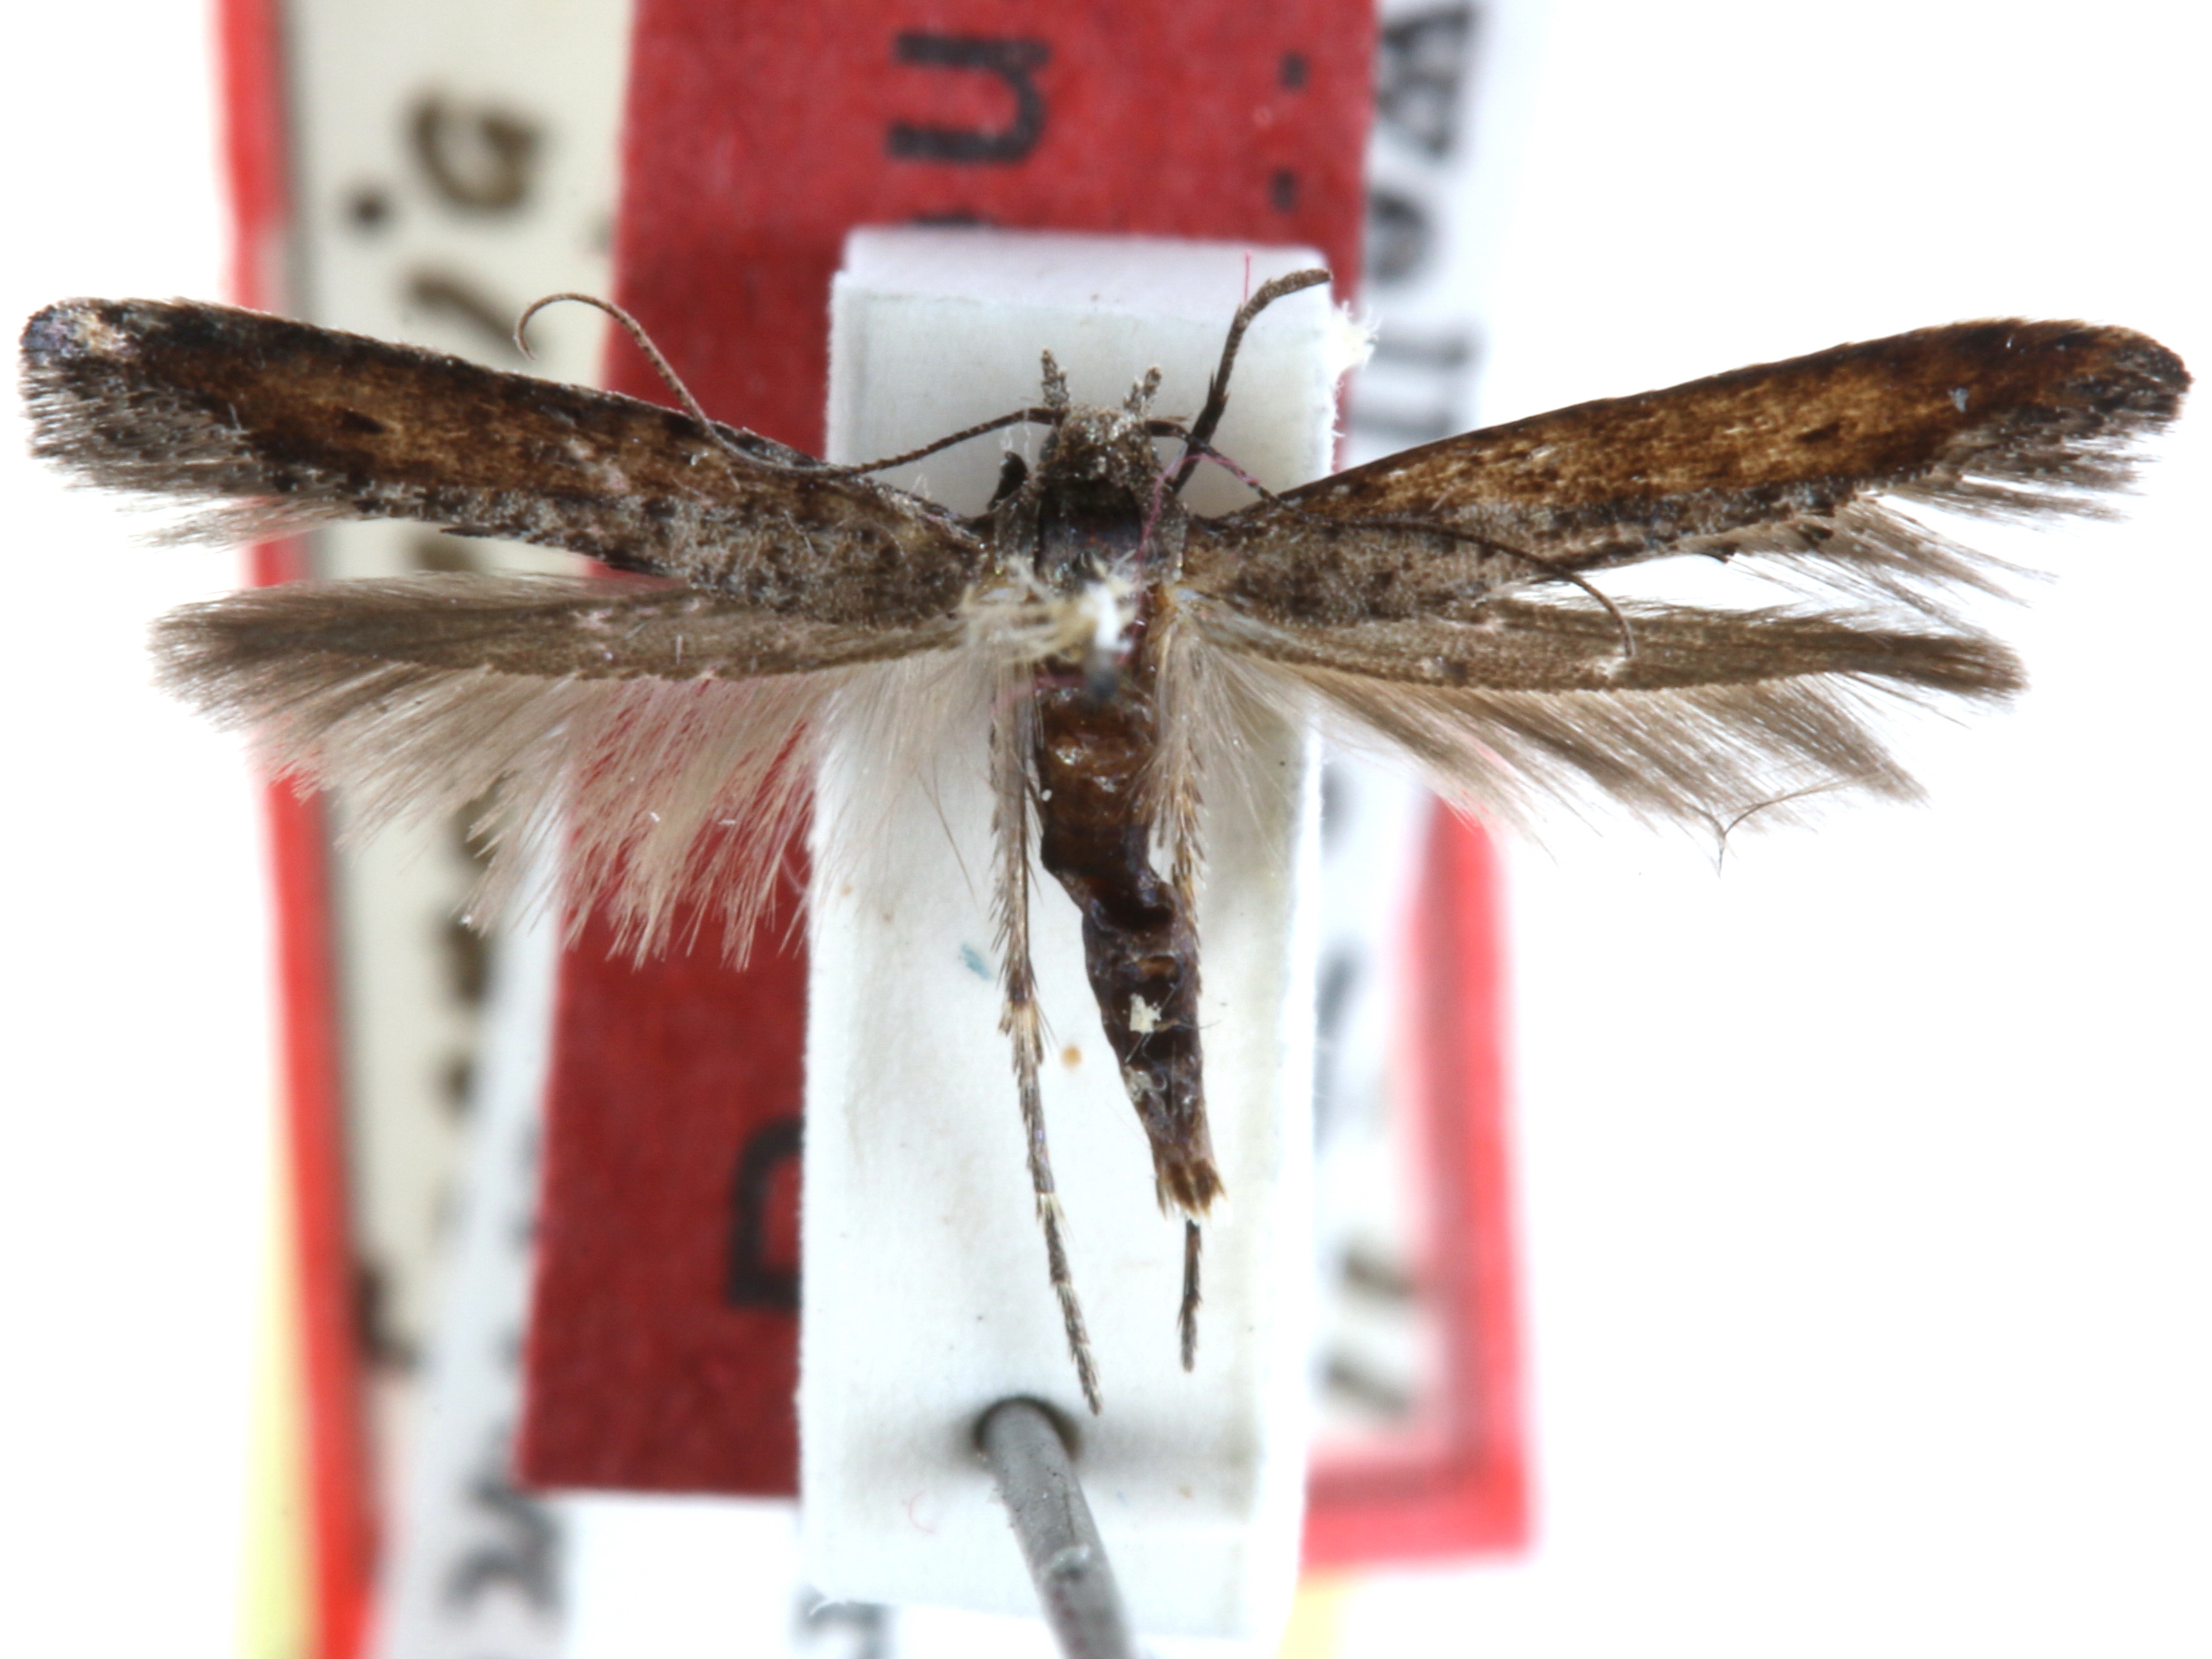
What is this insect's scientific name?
Epermenia lomatii
